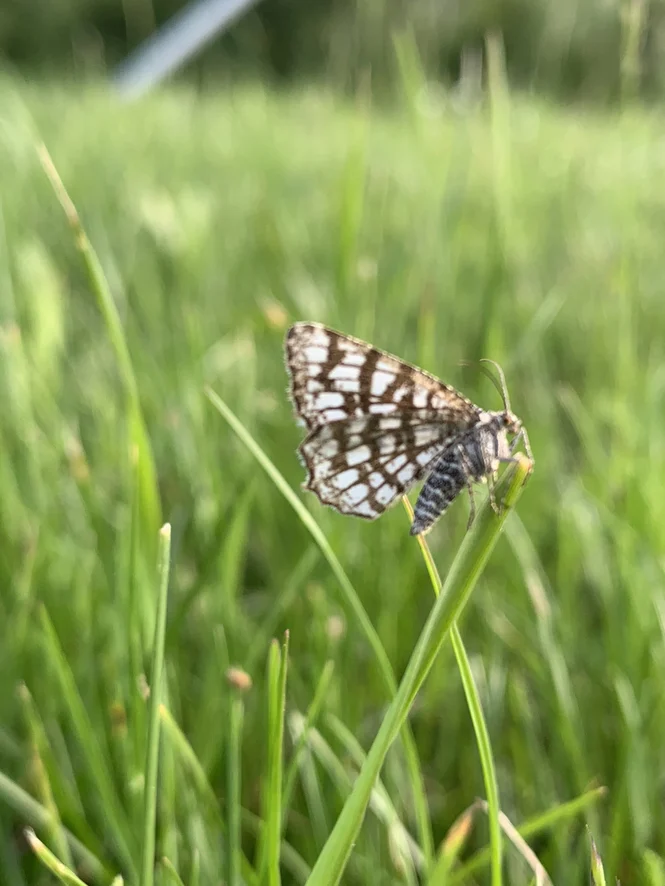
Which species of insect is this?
Chiasmia clathrata
